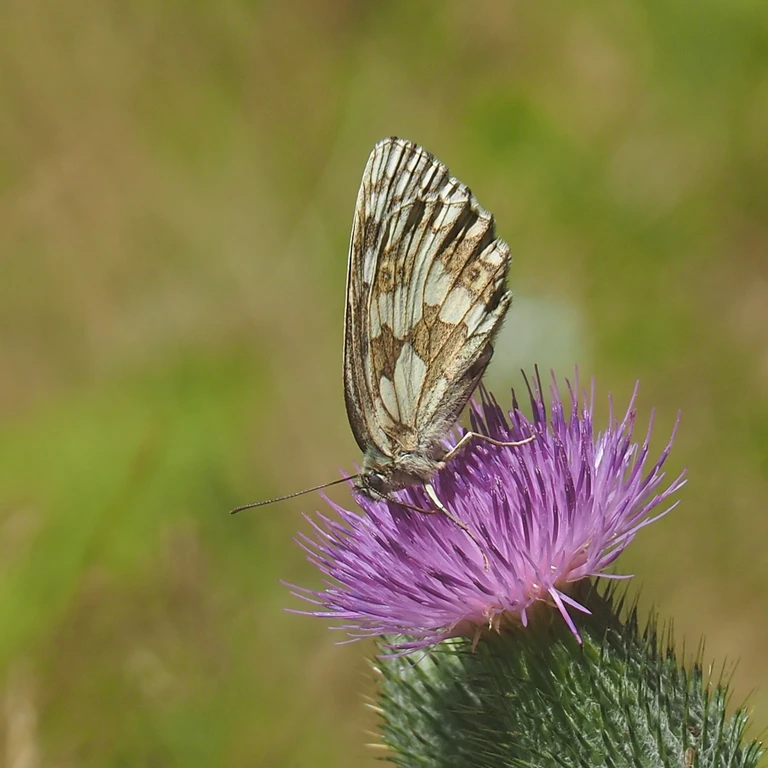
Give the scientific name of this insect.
Melanargia galathea
